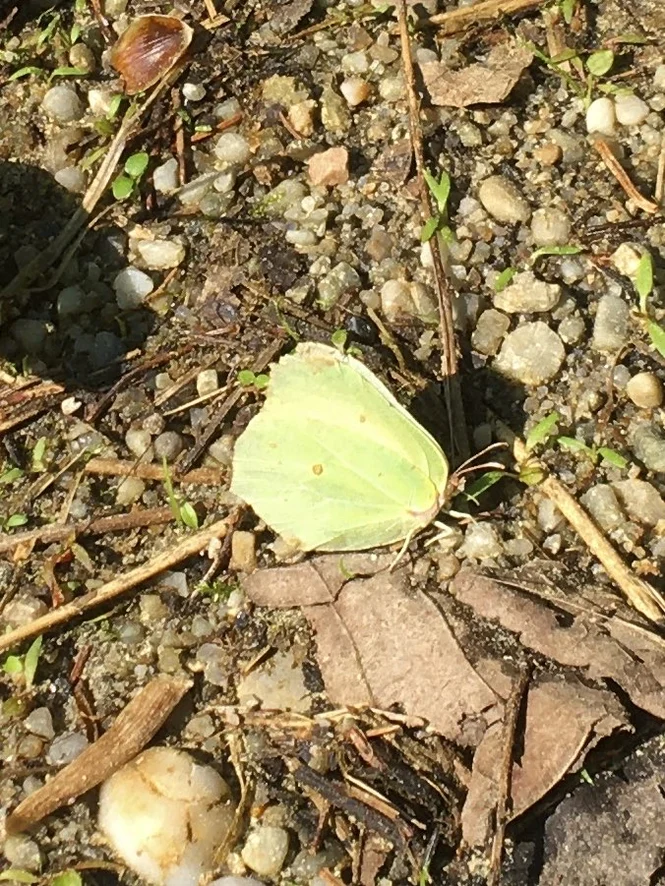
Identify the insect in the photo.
Gonepteryx rhamni
